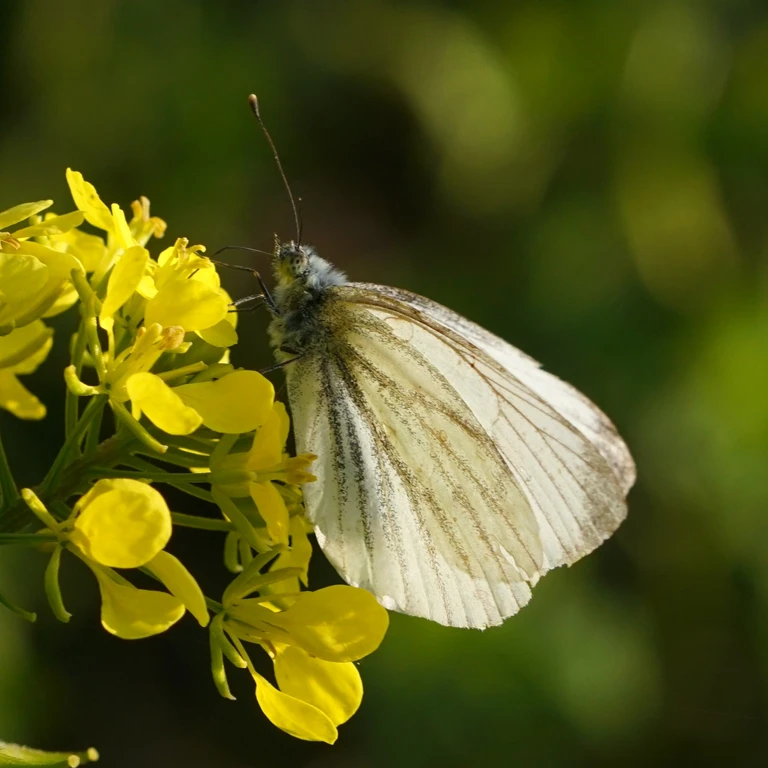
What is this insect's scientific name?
Pieris napi
